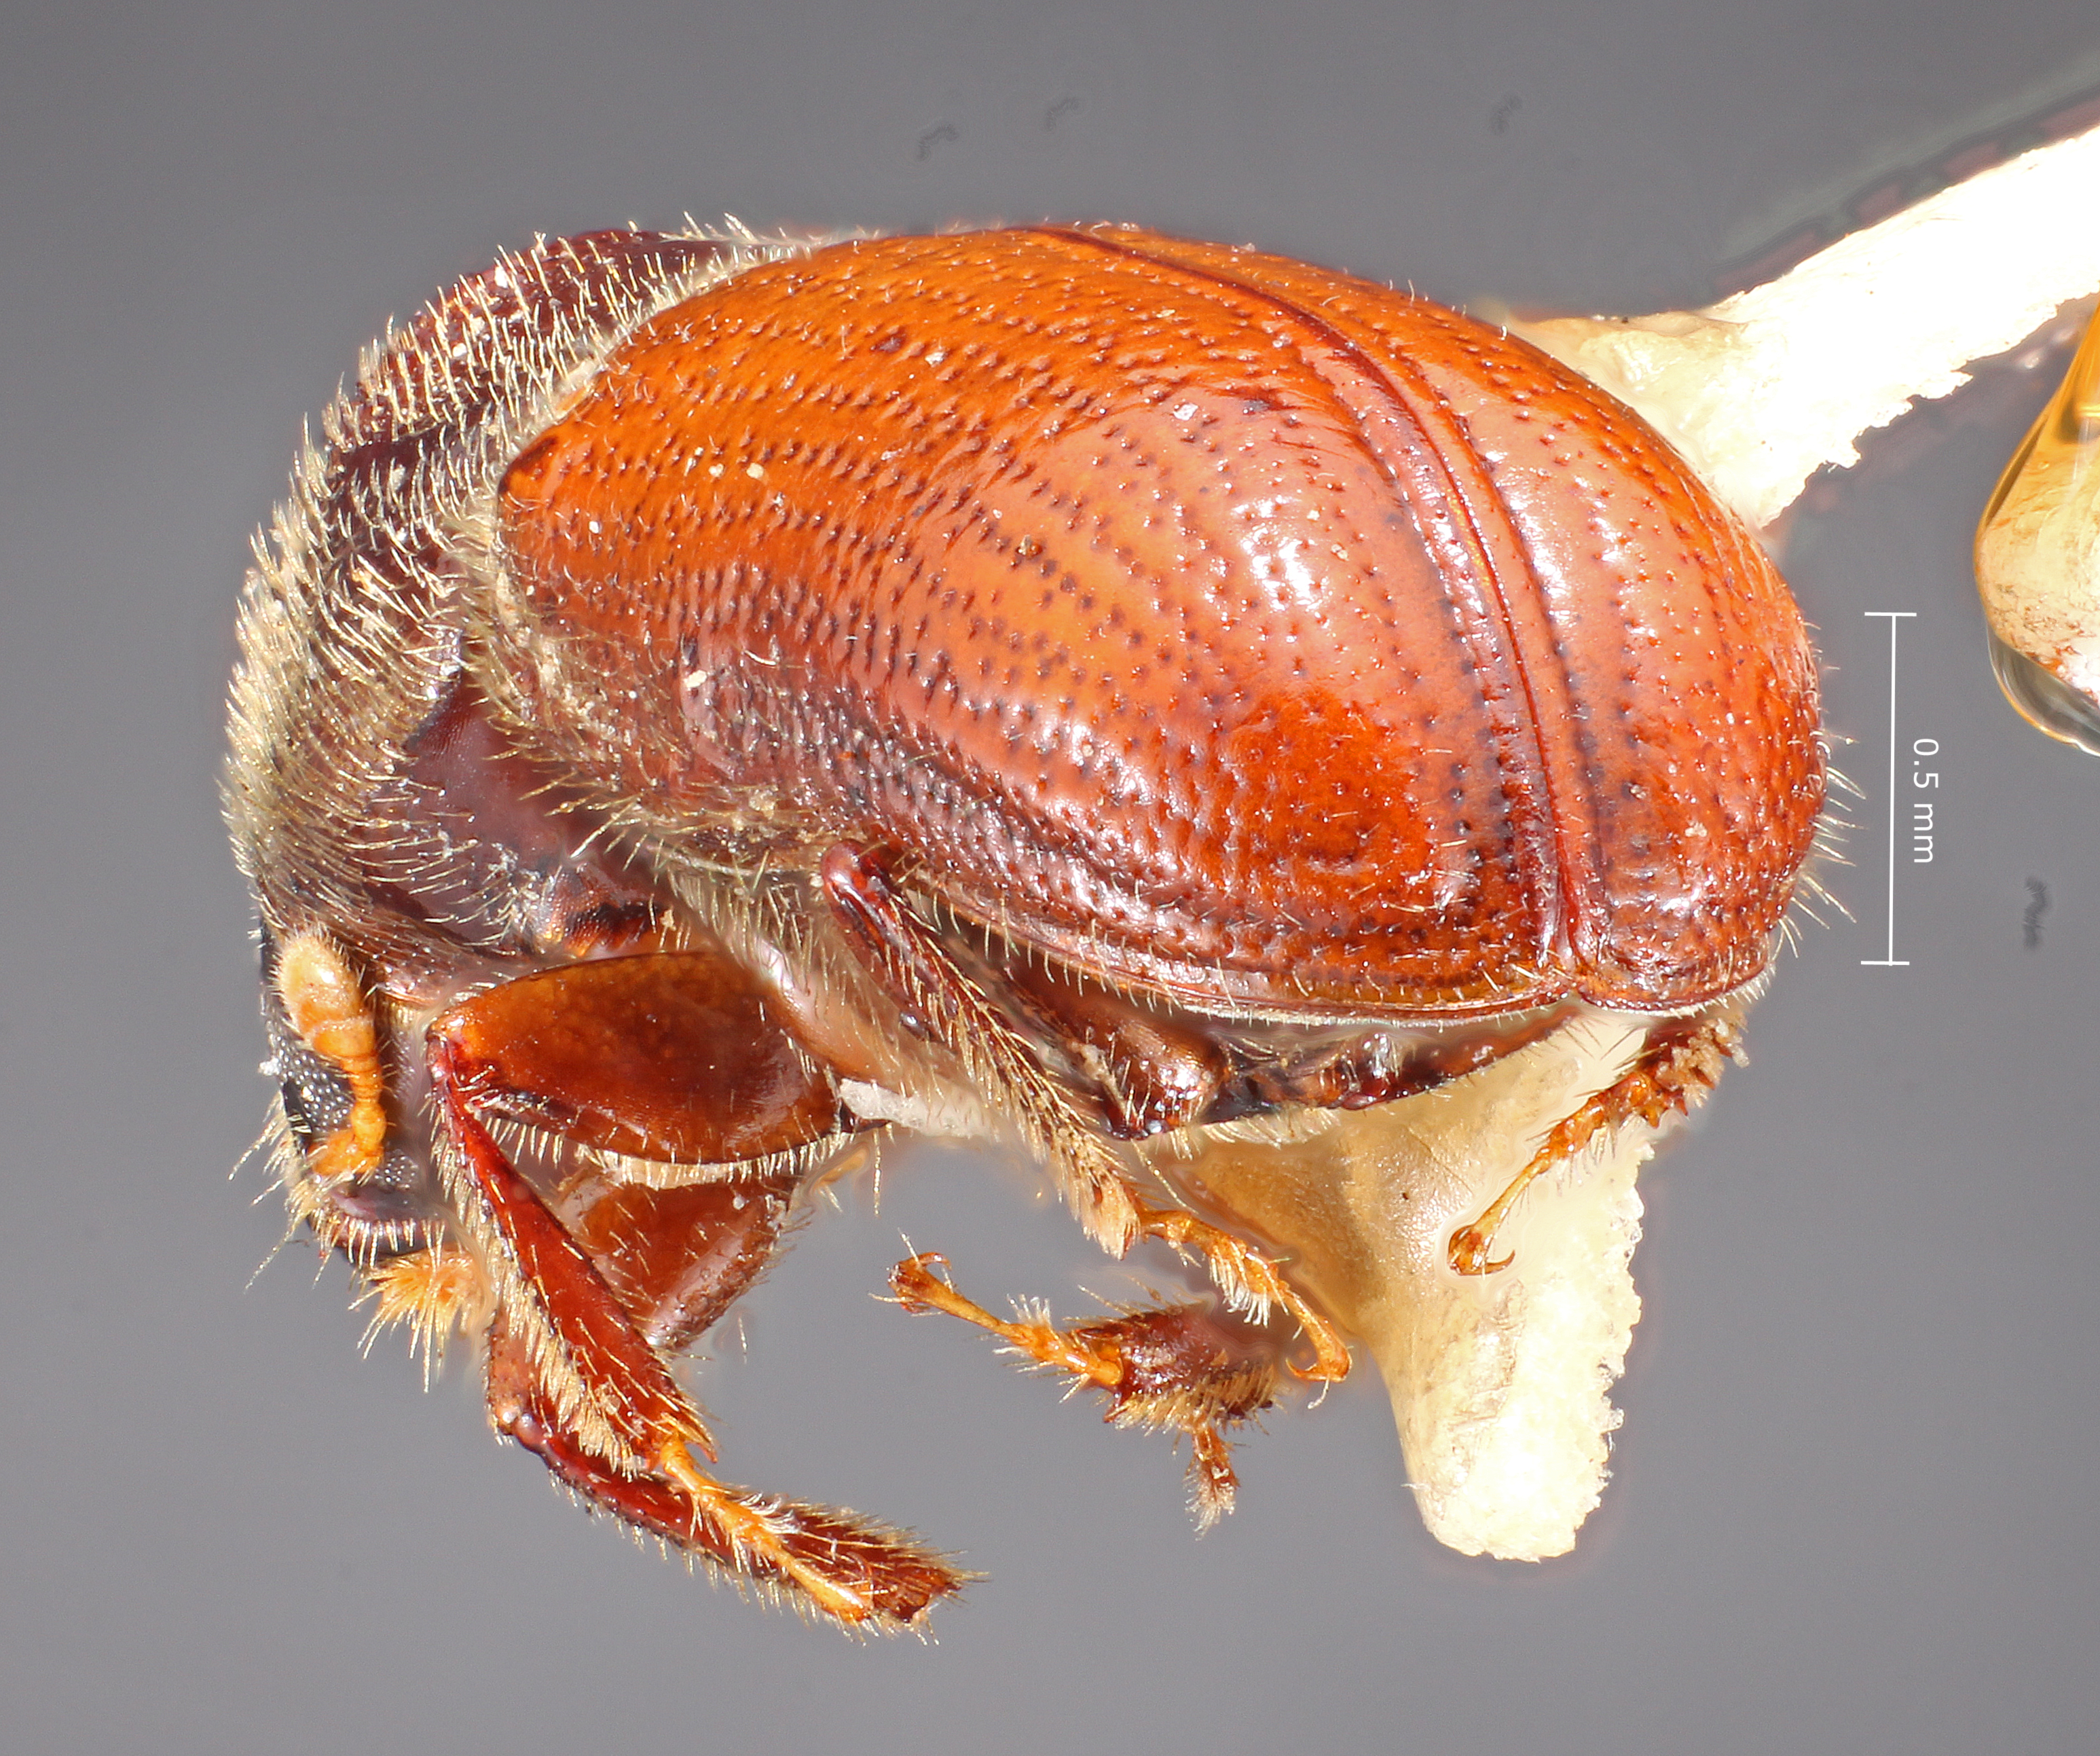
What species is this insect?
Myeloborus deleoni
